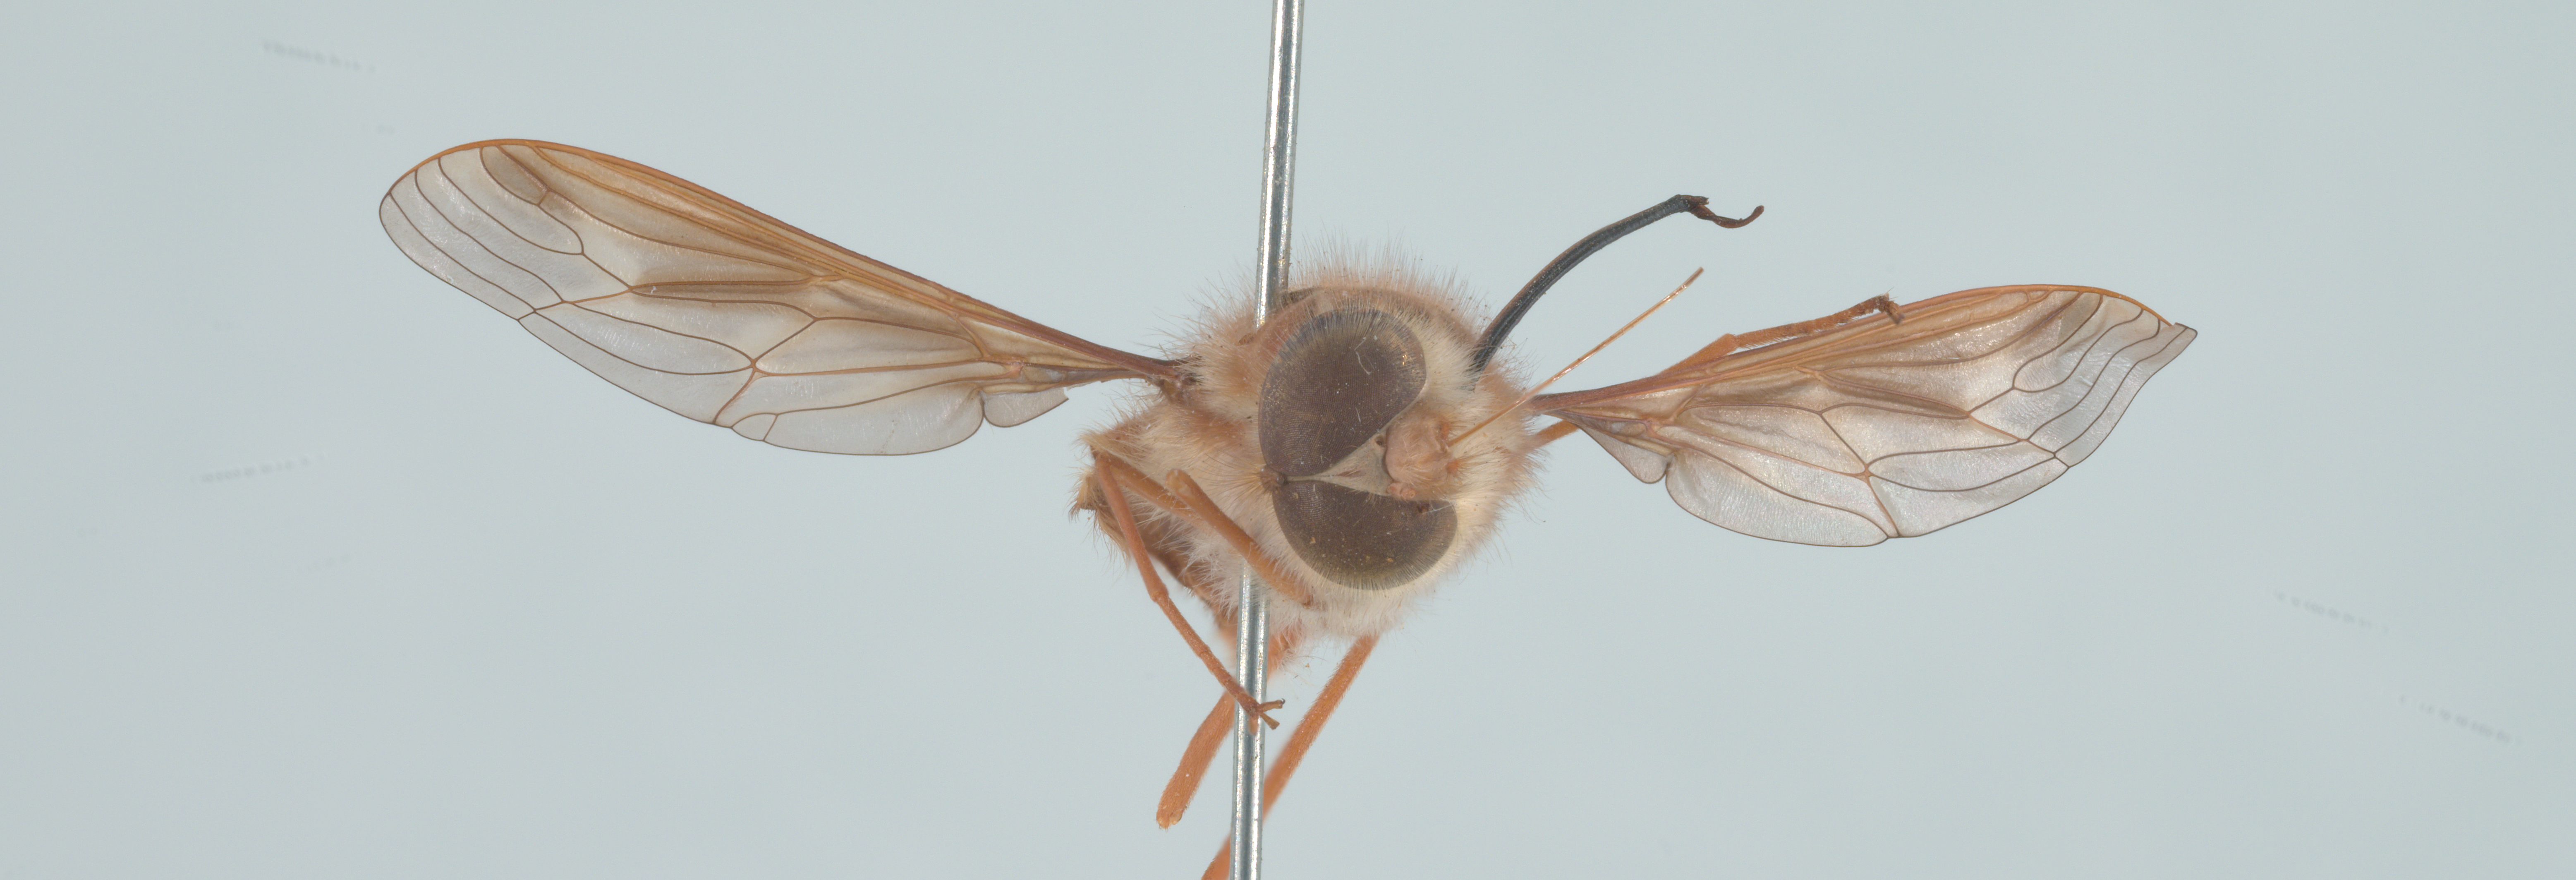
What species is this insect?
Hirmoneura nubipennis (also Trichophthalma nubipennis)
